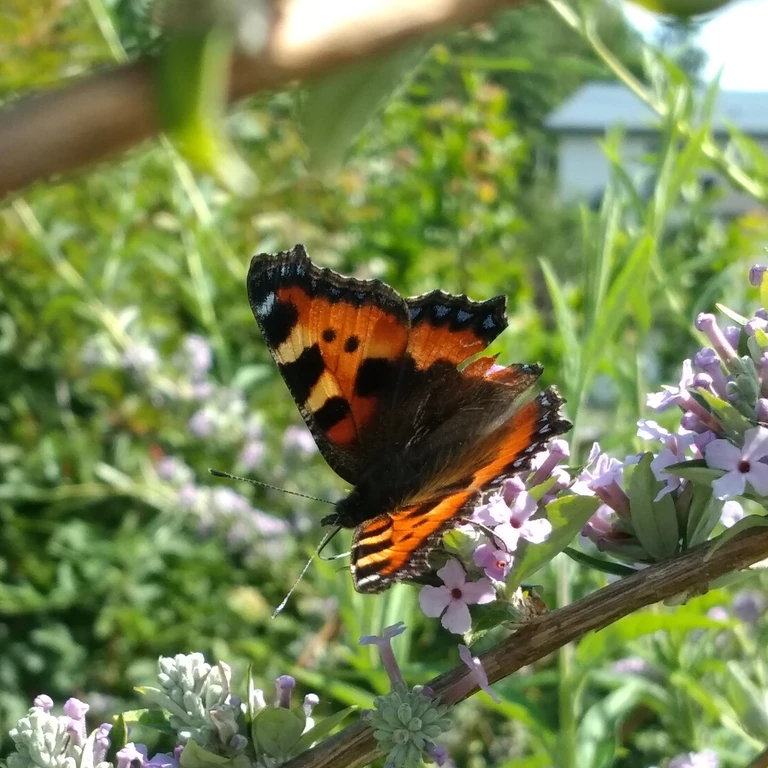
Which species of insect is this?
Aglais urticae
